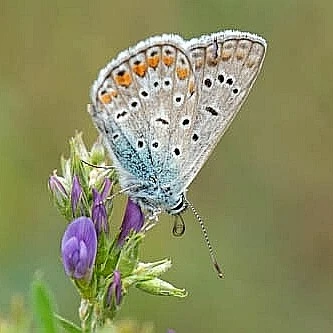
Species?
Polyommatus icarus
